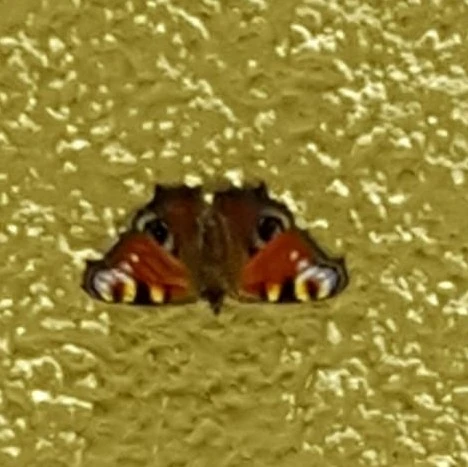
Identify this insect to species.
Aglais io
